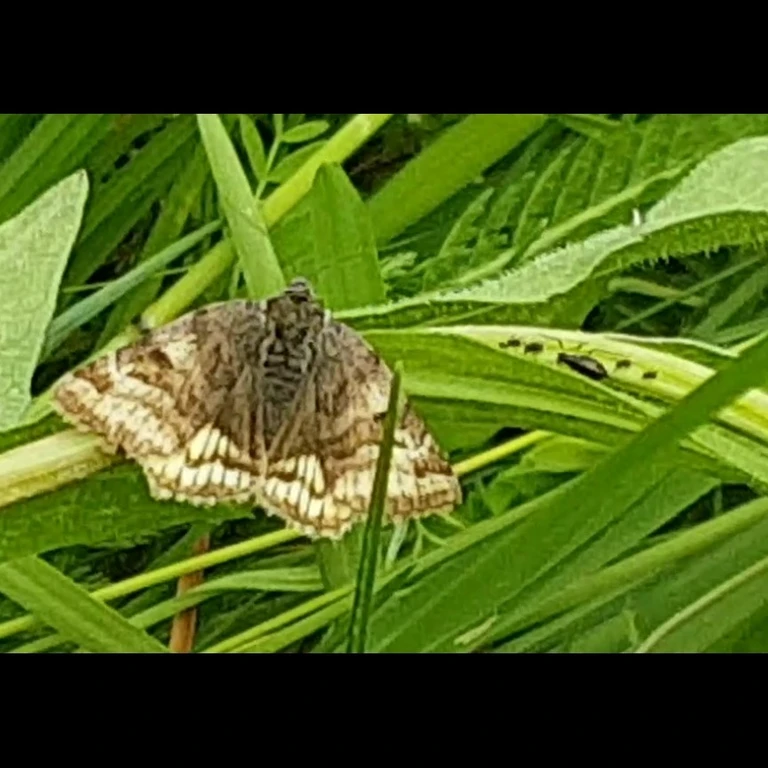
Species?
Euclidia glyphica
